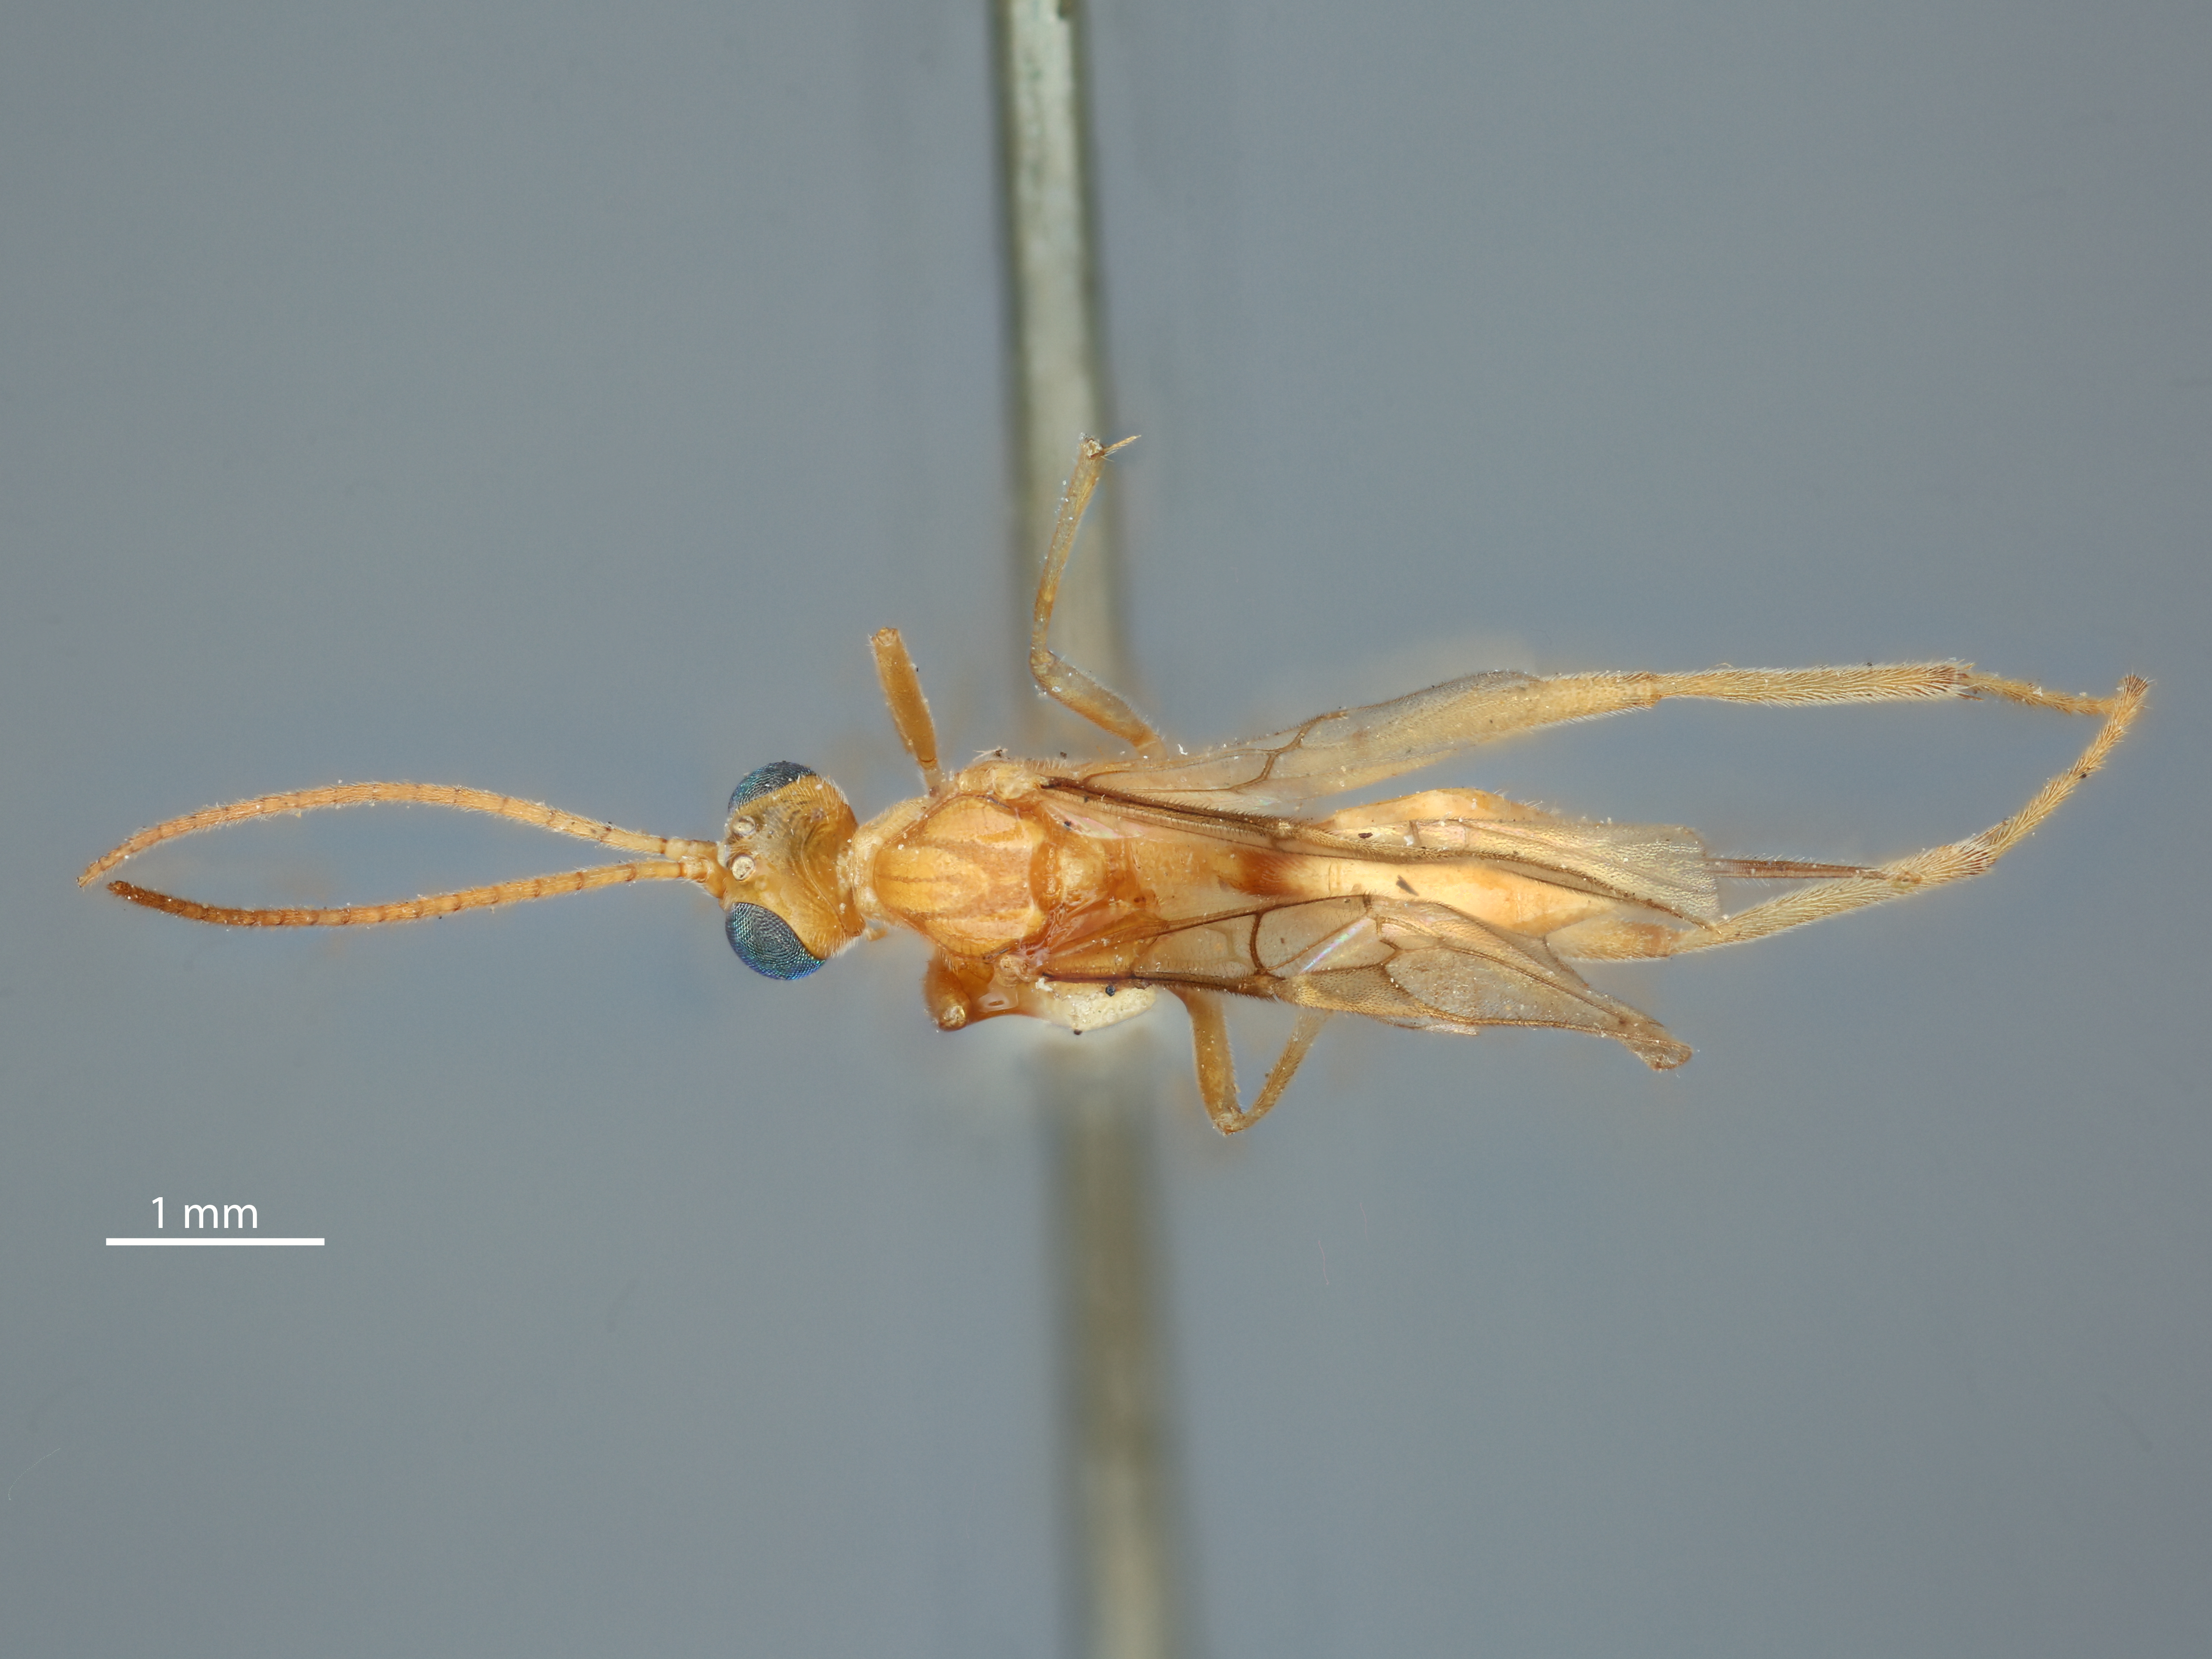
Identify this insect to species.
Meteorus euchromiae
